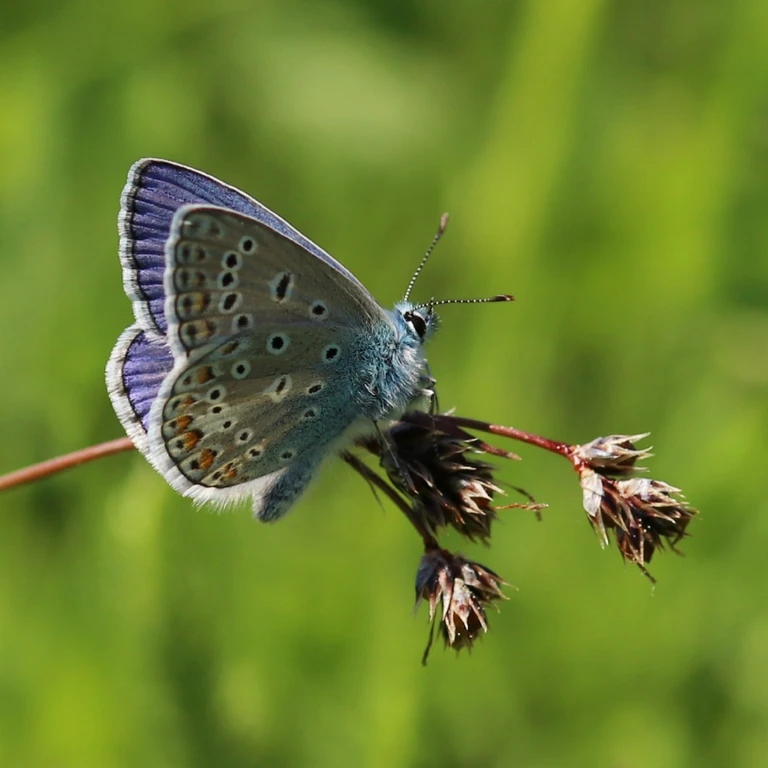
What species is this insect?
Polyommatus icarus
